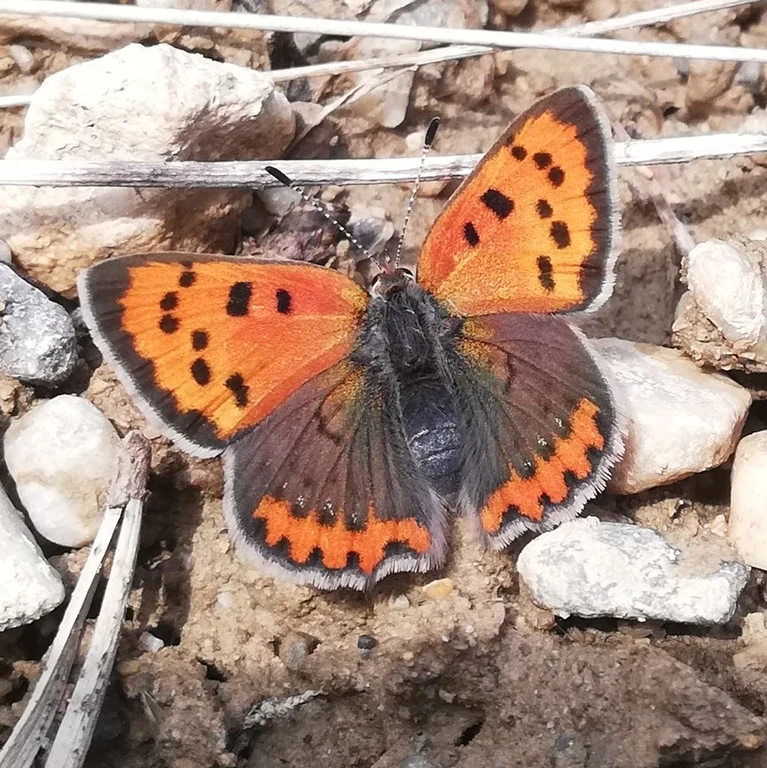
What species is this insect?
Lycaena phlaeas
